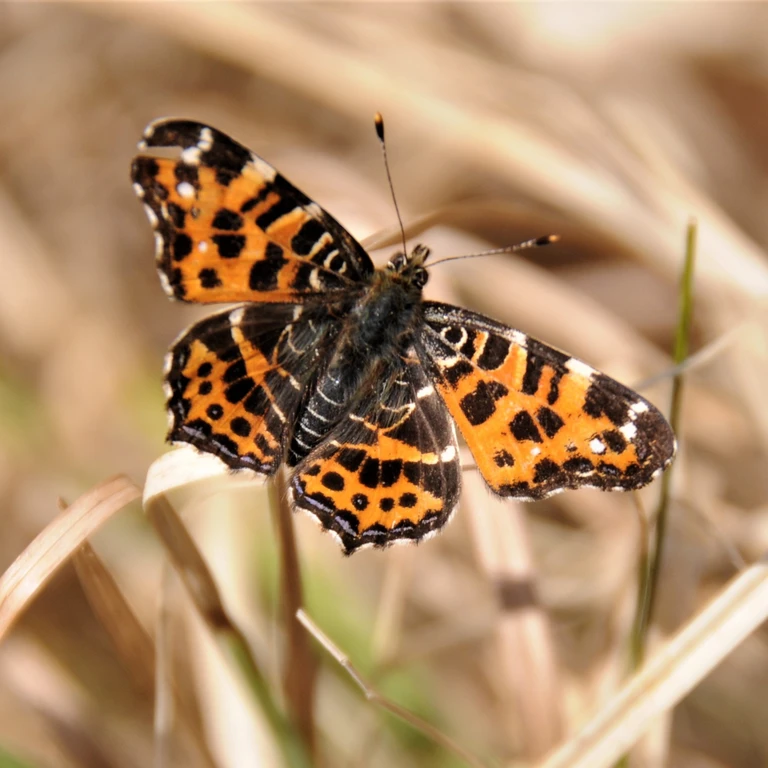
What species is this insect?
Araschnia levana
